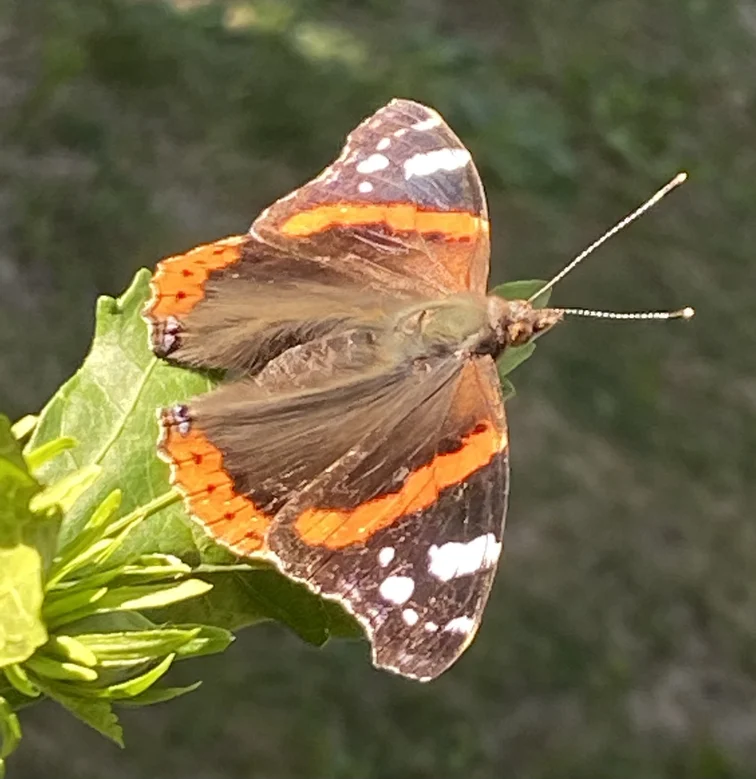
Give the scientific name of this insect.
Vanessa atalanta
